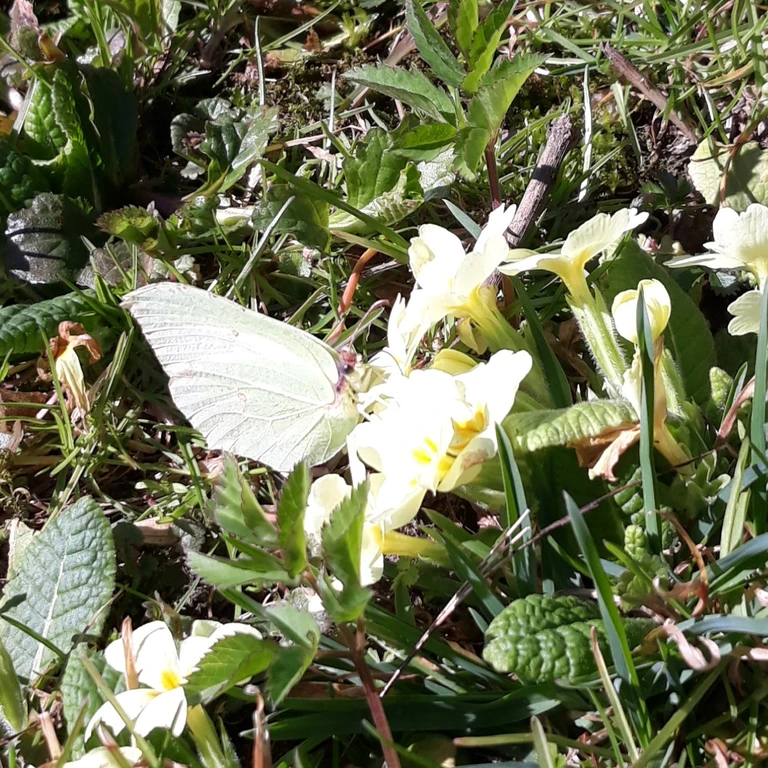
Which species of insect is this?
Gonepteryx rhamni
